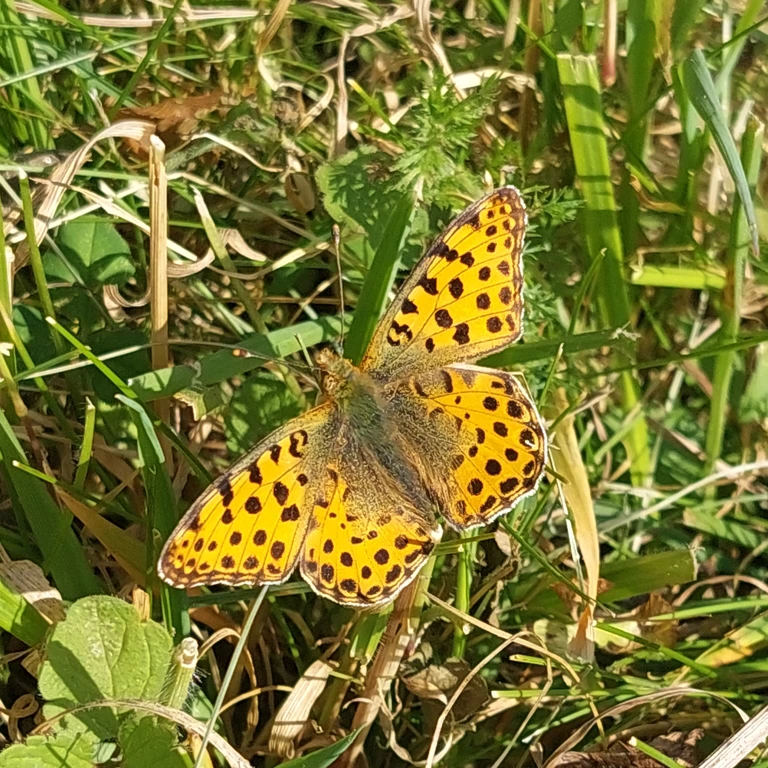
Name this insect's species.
Issoria lathonia
